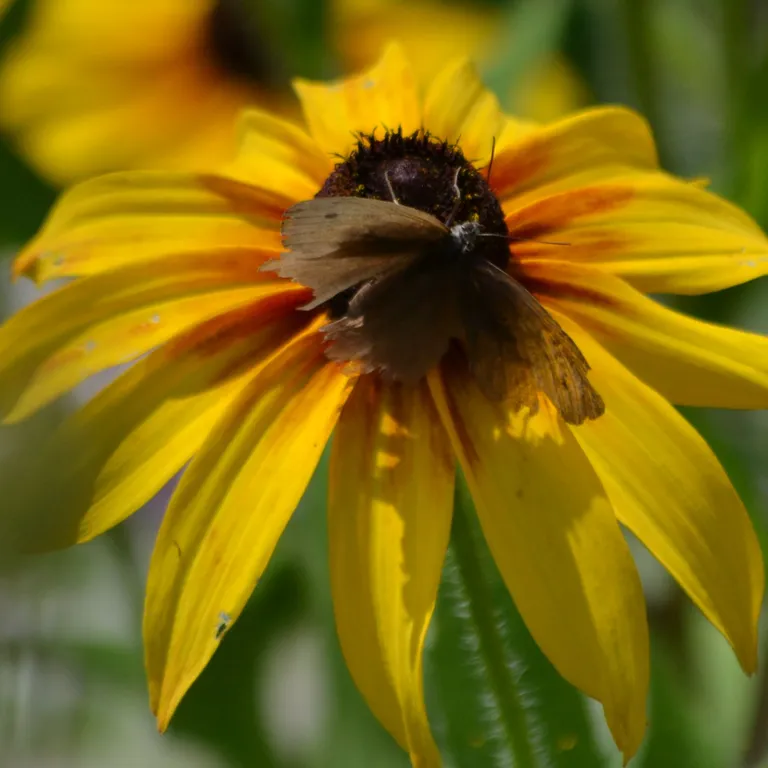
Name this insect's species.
Maniola jurtina
